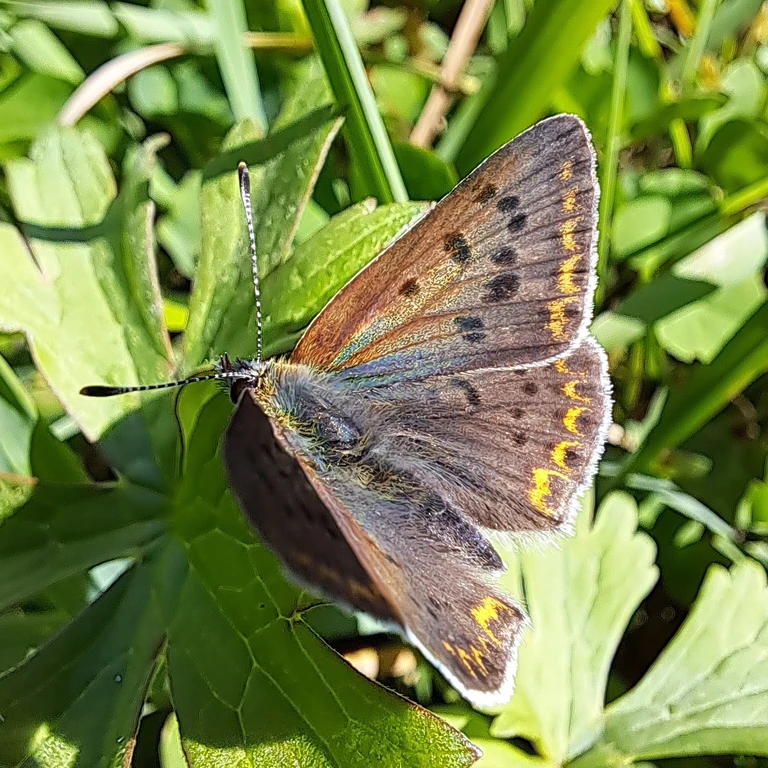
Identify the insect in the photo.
Lycaena tityrus (also Loweia tityrus)
